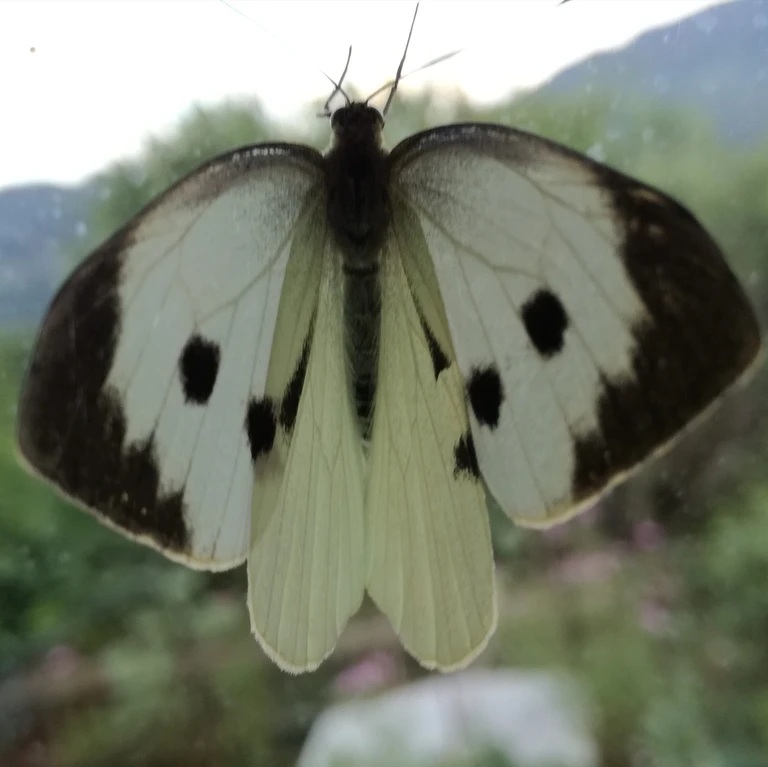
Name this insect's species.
Pieris brassicae
